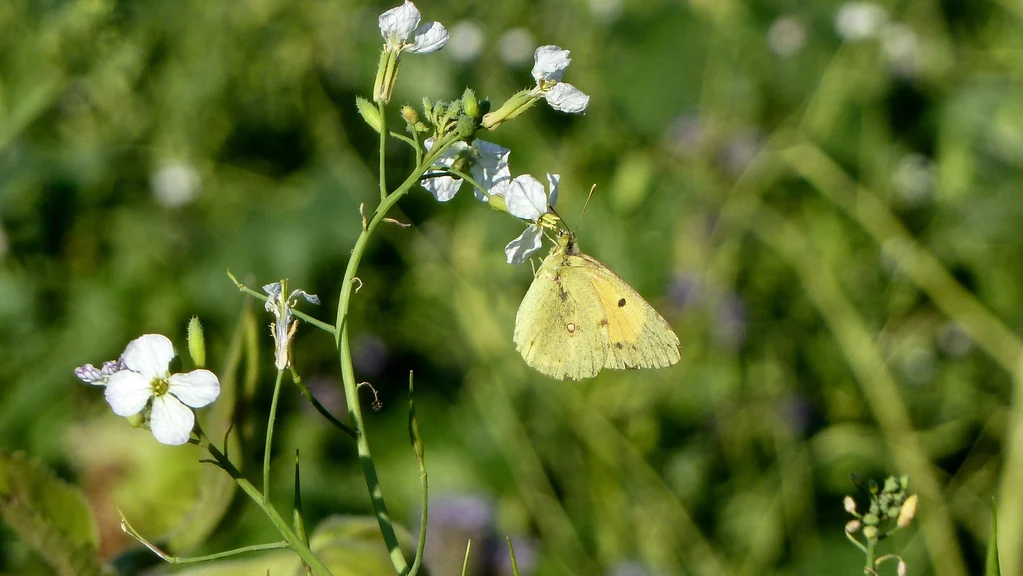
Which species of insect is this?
Colias croceus
